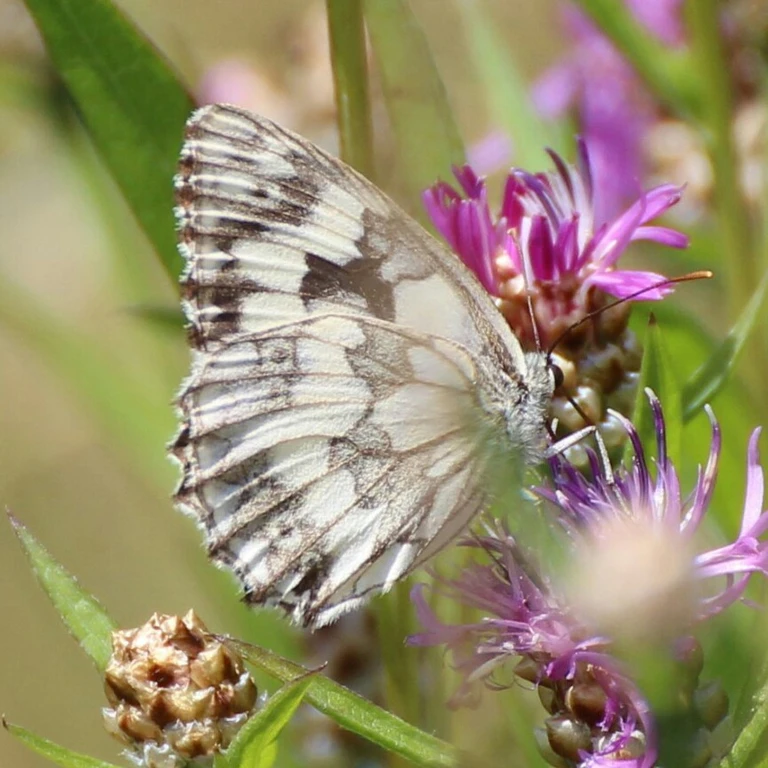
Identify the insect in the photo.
Melanargia galathea
